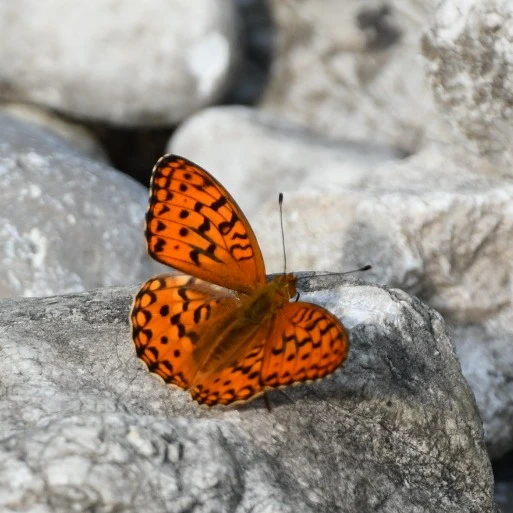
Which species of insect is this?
Fabriciana adippe
